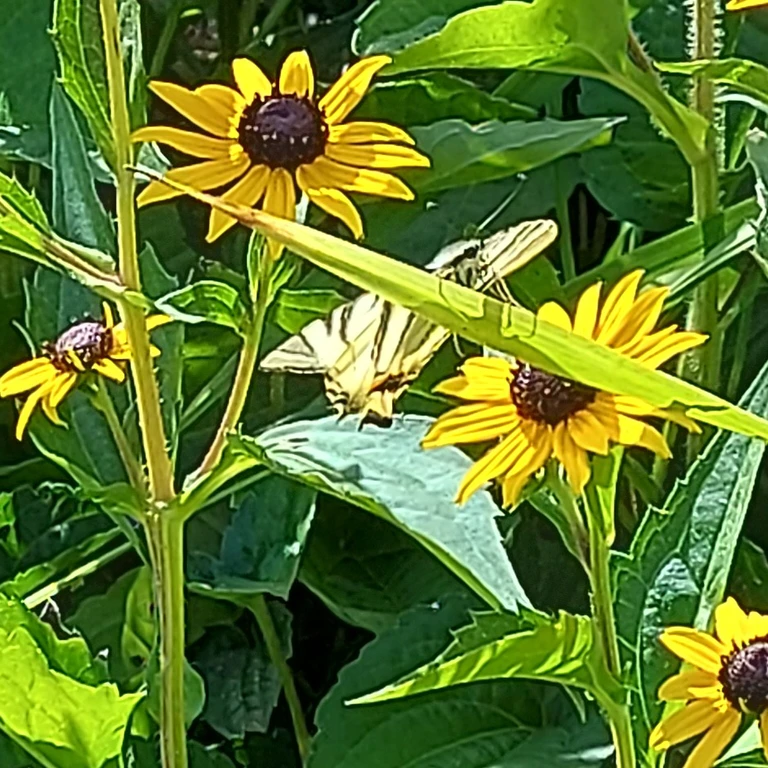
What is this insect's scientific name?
Iphiclides podalirius
